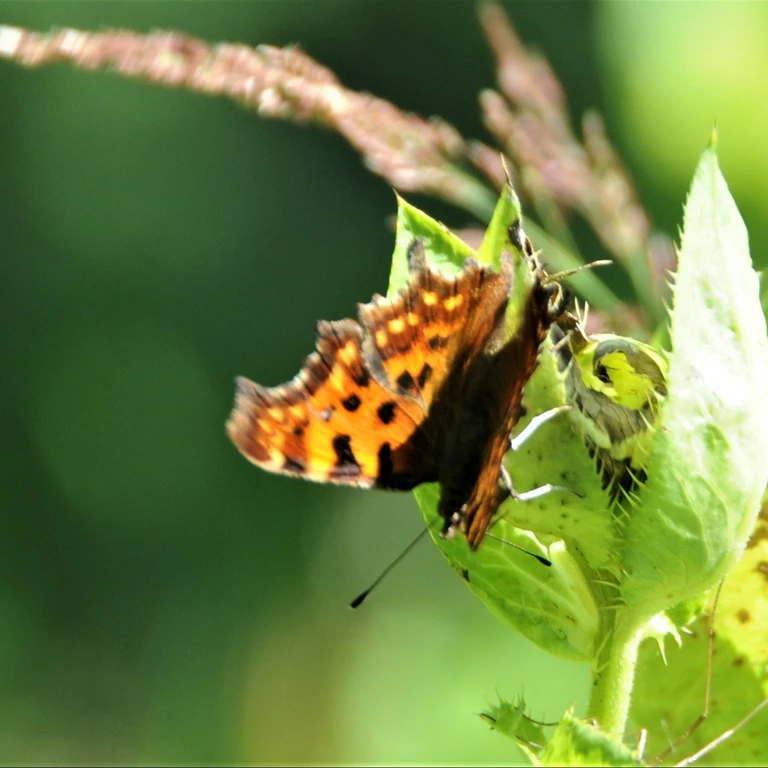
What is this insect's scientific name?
Polygonia c-album
